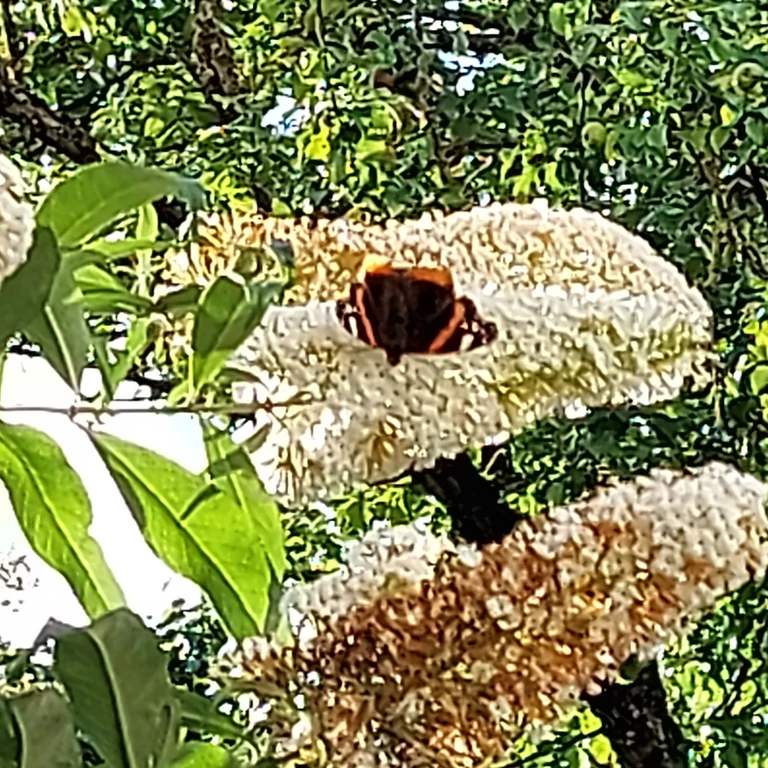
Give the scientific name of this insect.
Vanessa atalanta
